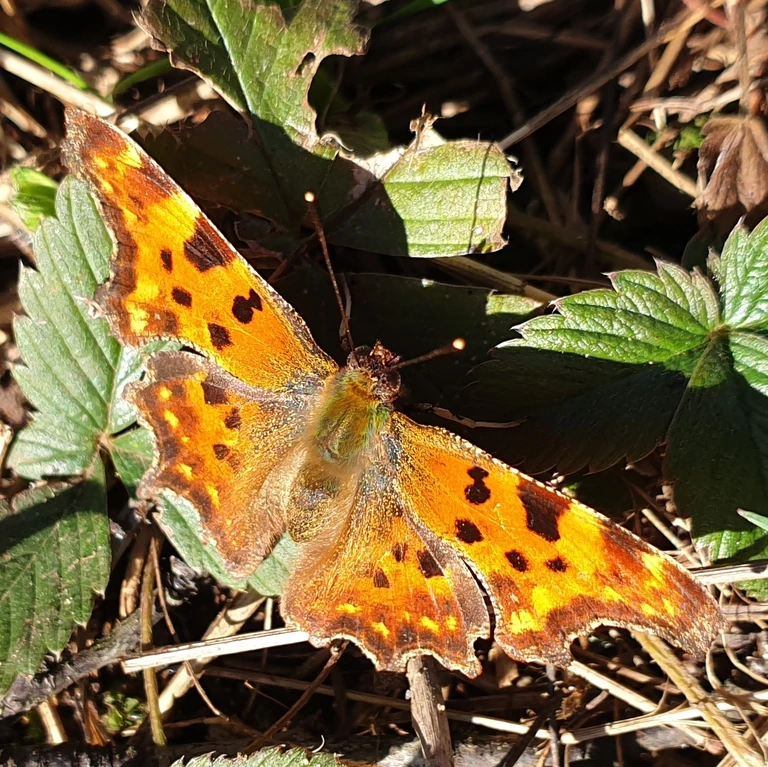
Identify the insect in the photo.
Polygonia c-album
